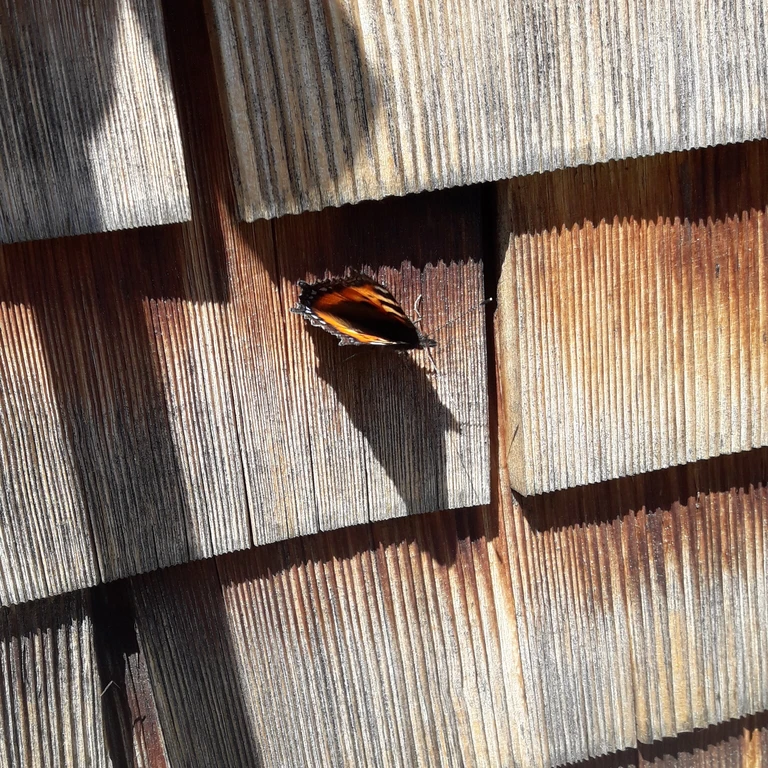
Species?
Aglais urticae
